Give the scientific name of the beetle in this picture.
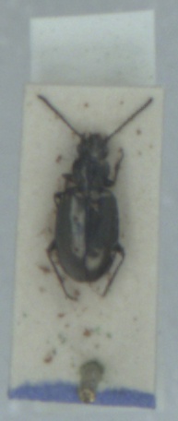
Bembidion bipunctatum
